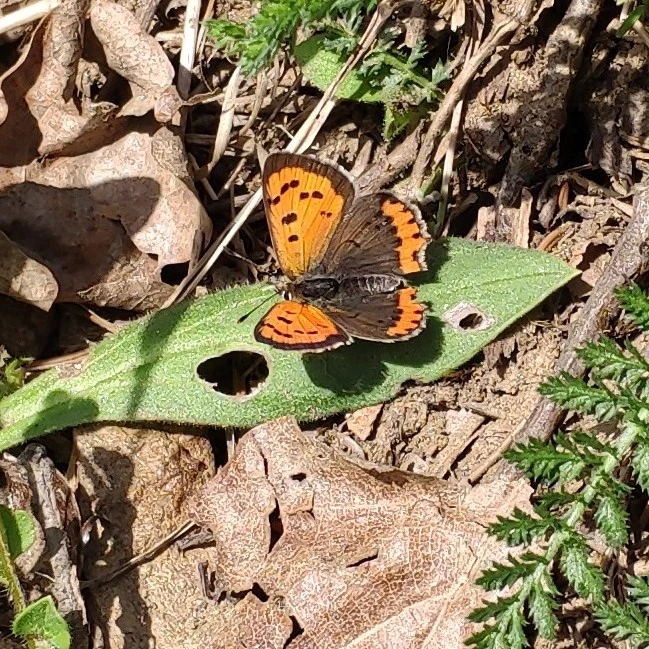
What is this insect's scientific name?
Lycaena phlaeas
